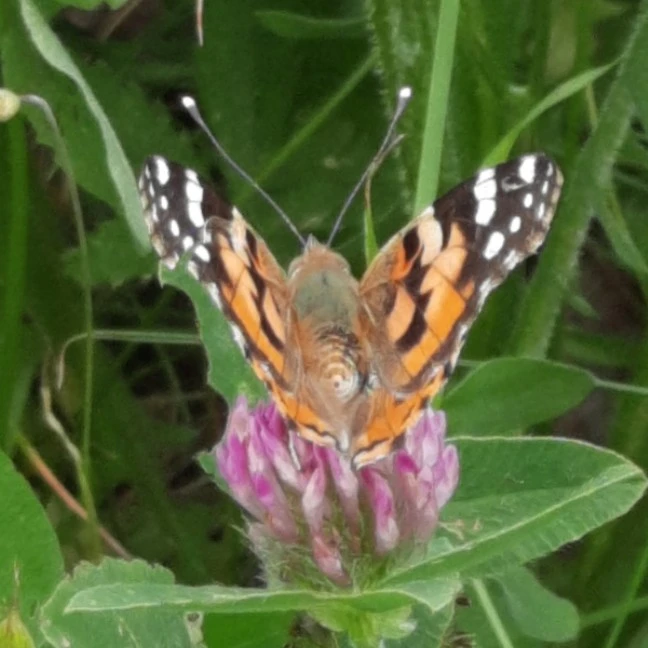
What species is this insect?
Vanessa cardui
